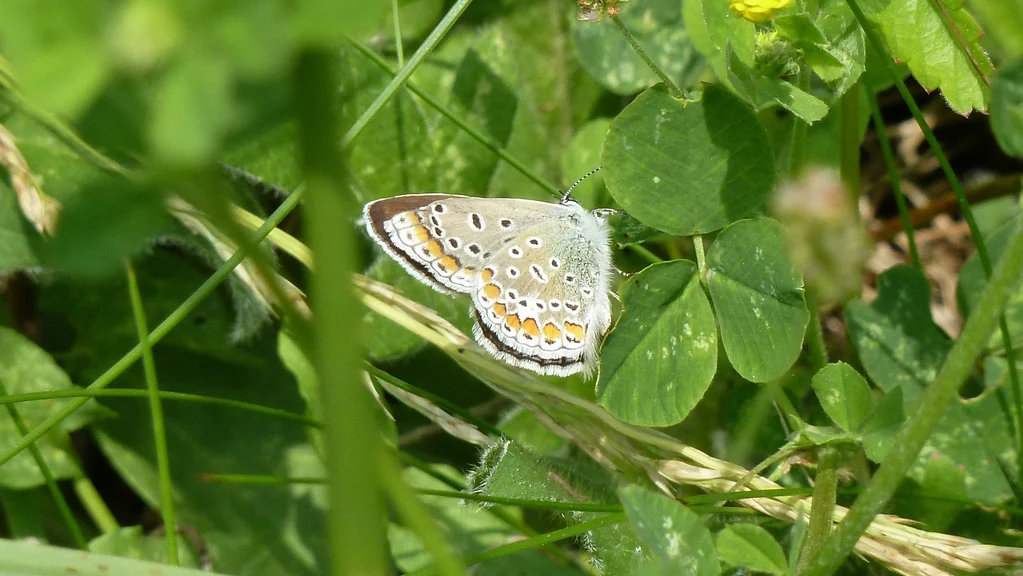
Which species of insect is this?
Polyommatus icarus
